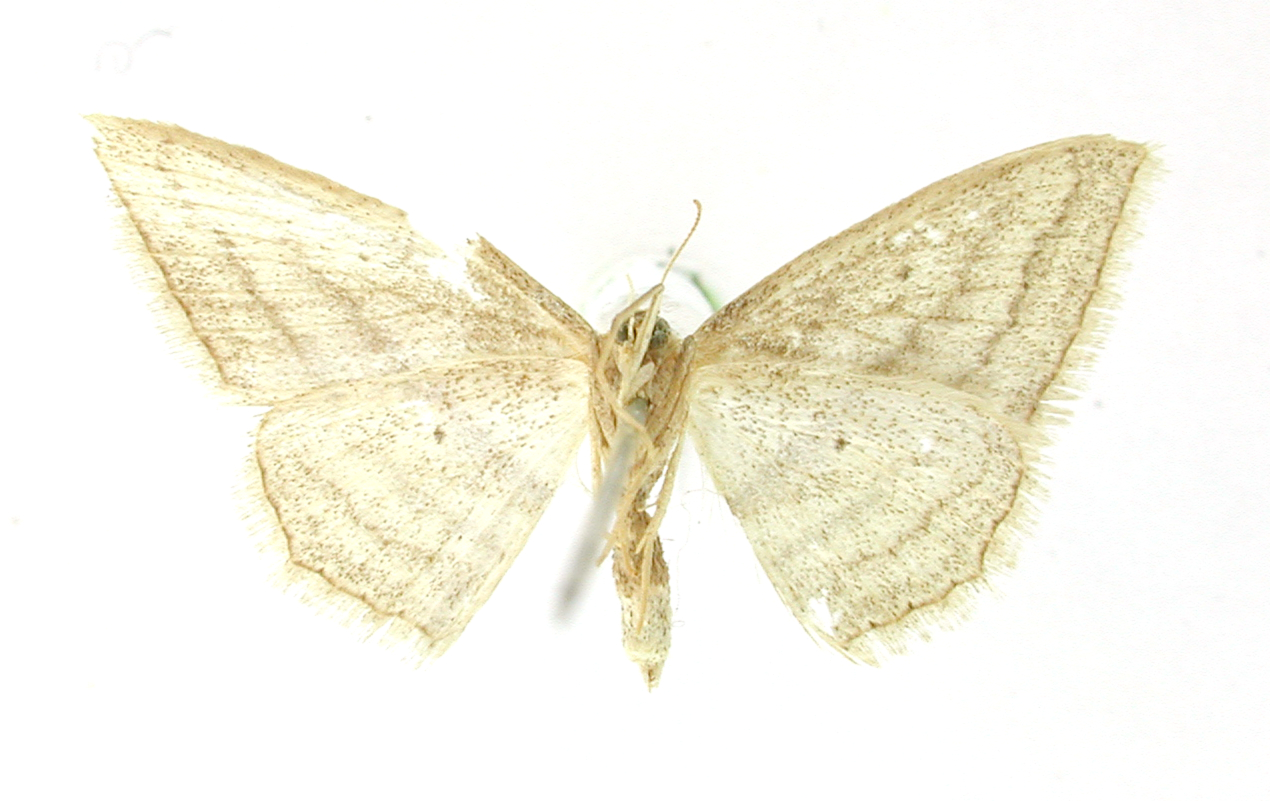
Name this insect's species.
Craspedia alargata
